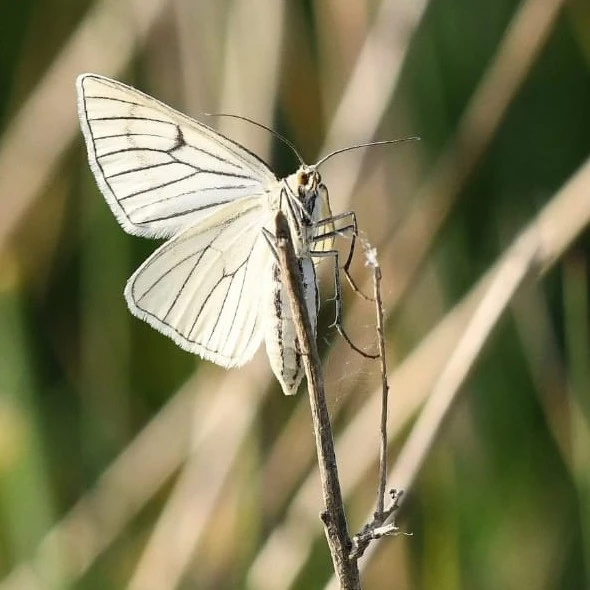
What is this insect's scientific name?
Siona lineata
